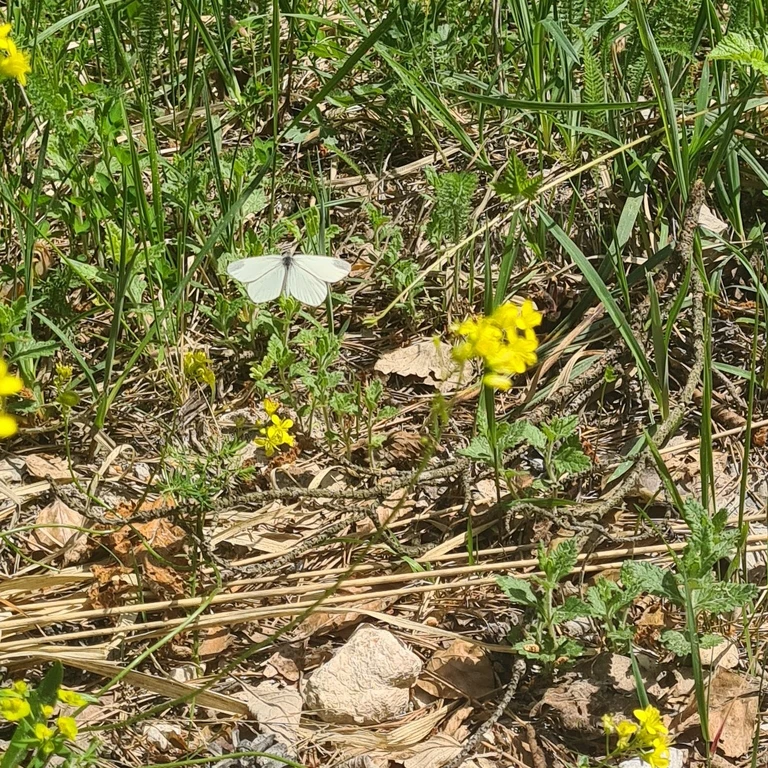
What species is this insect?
Leptidea sinapis/juvernica
